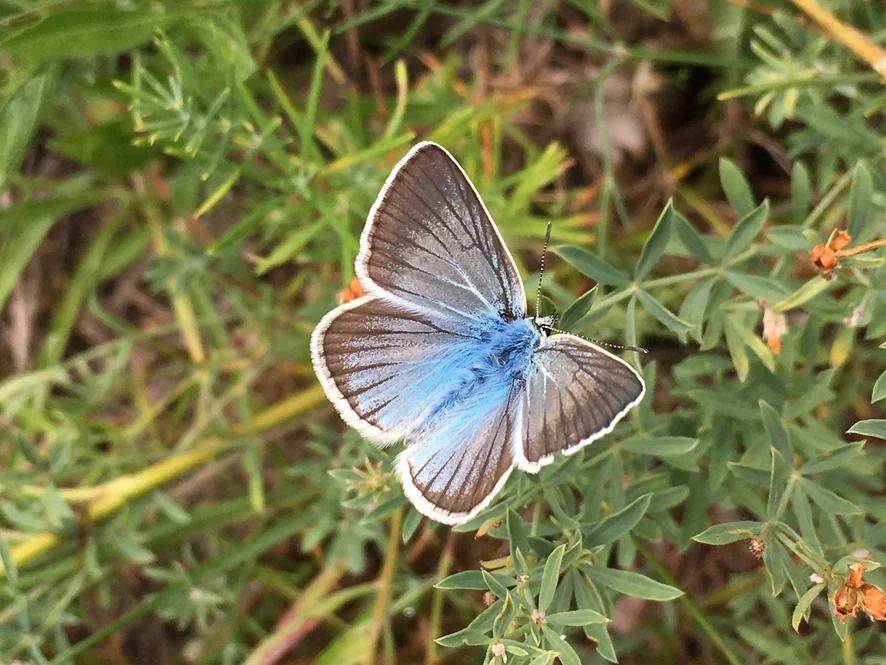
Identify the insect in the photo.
Polyommatus damon (also Agrodiaetus damon)
